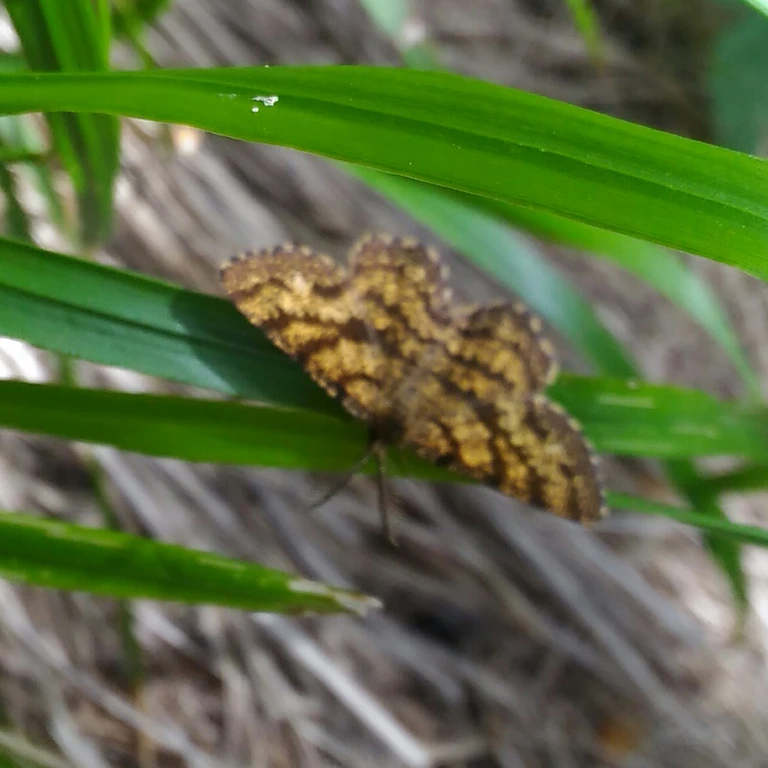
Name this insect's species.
Ematurga atomaria
